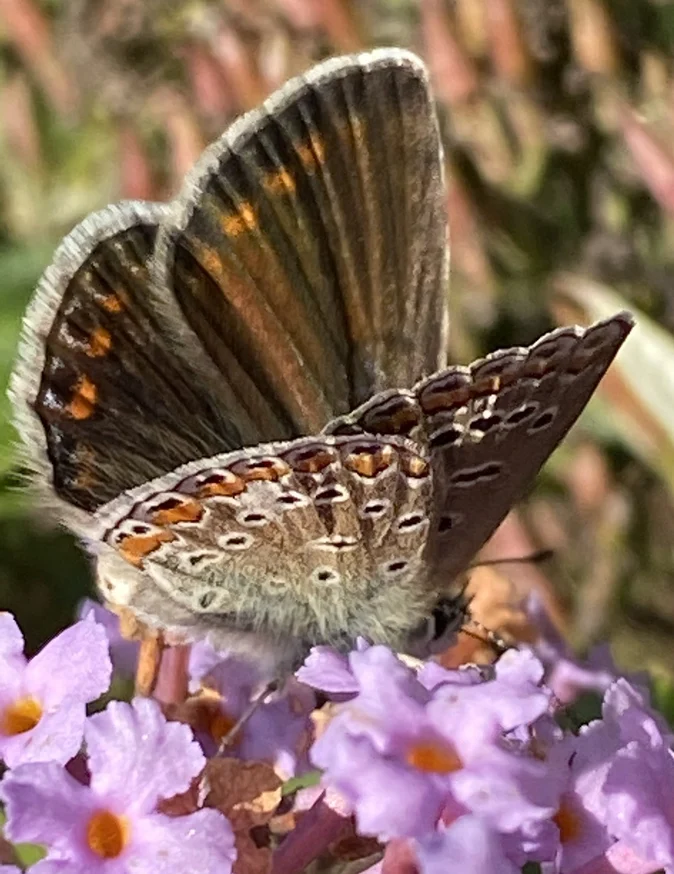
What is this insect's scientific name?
Polyommatus icarus
